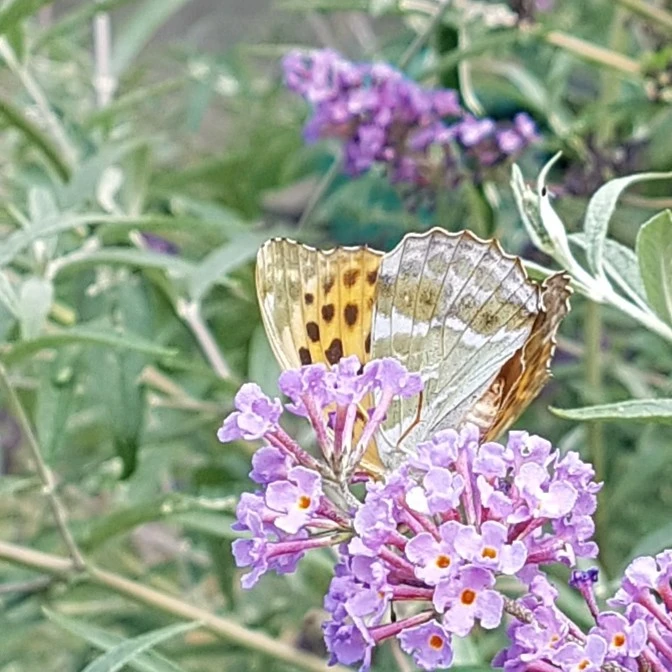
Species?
Argynnis paphia
